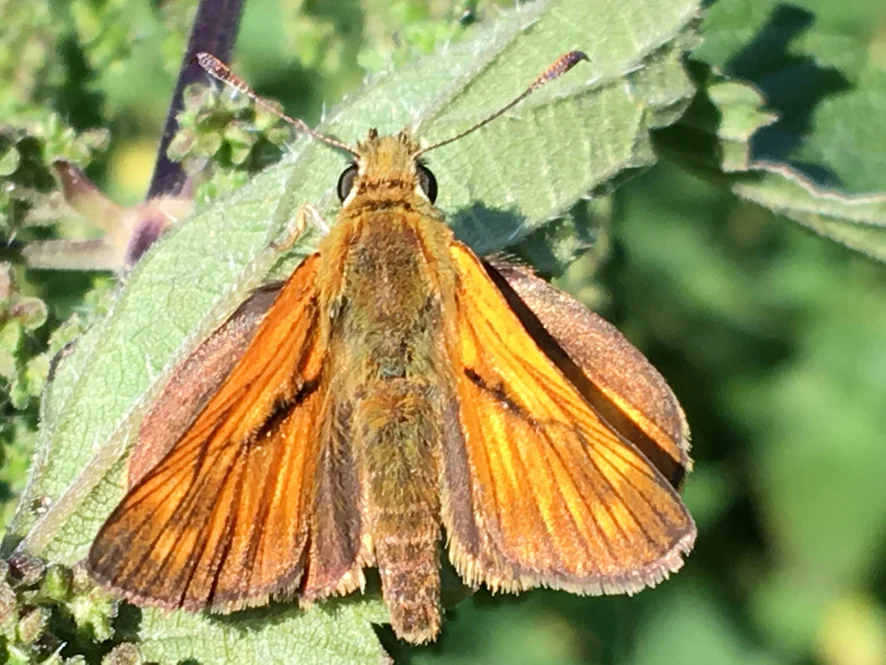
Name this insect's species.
Ochlodes sylvanus (also Ochlodes venata)
